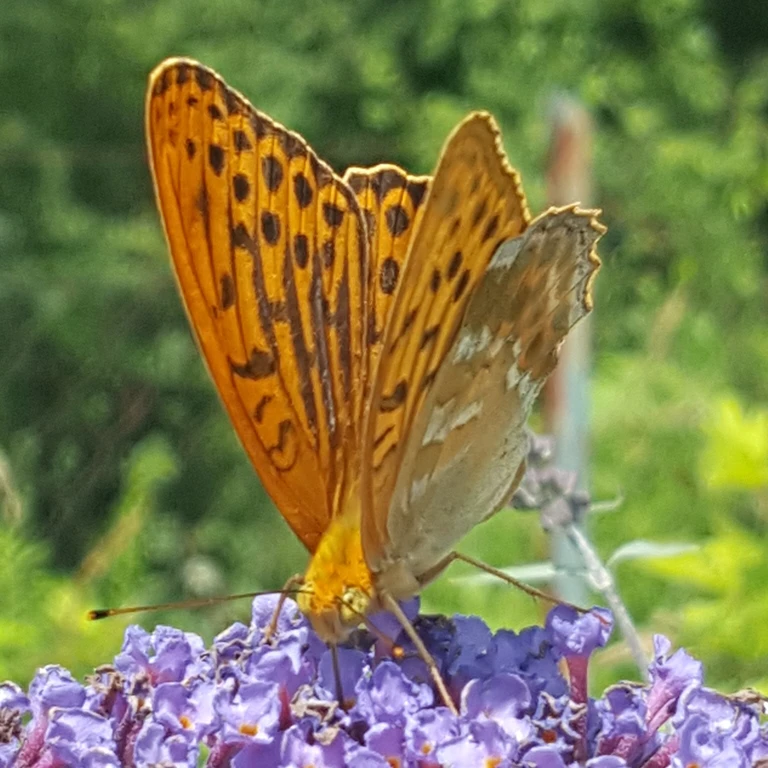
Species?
Argynnis paphia
